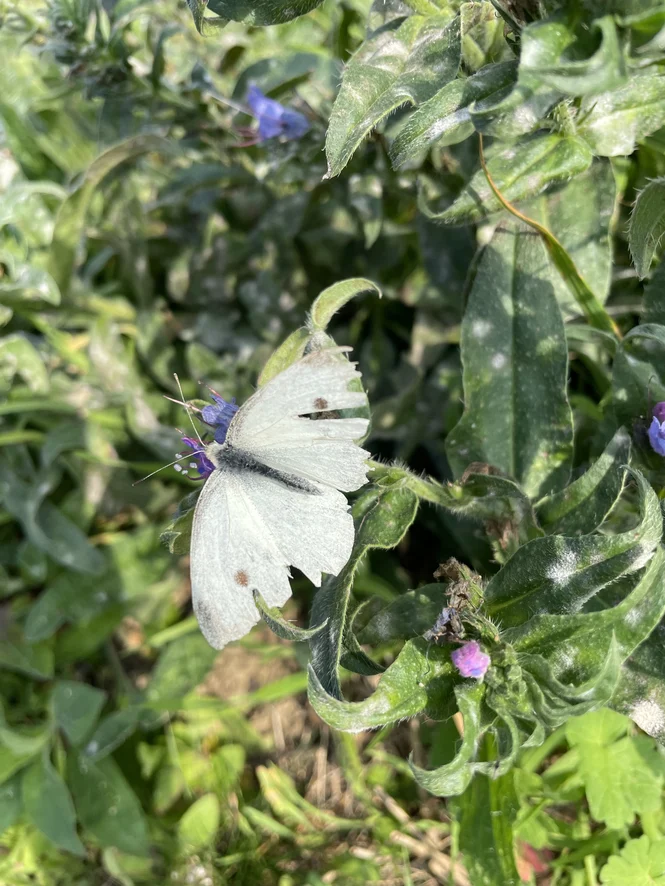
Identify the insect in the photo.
Pieris rapae
